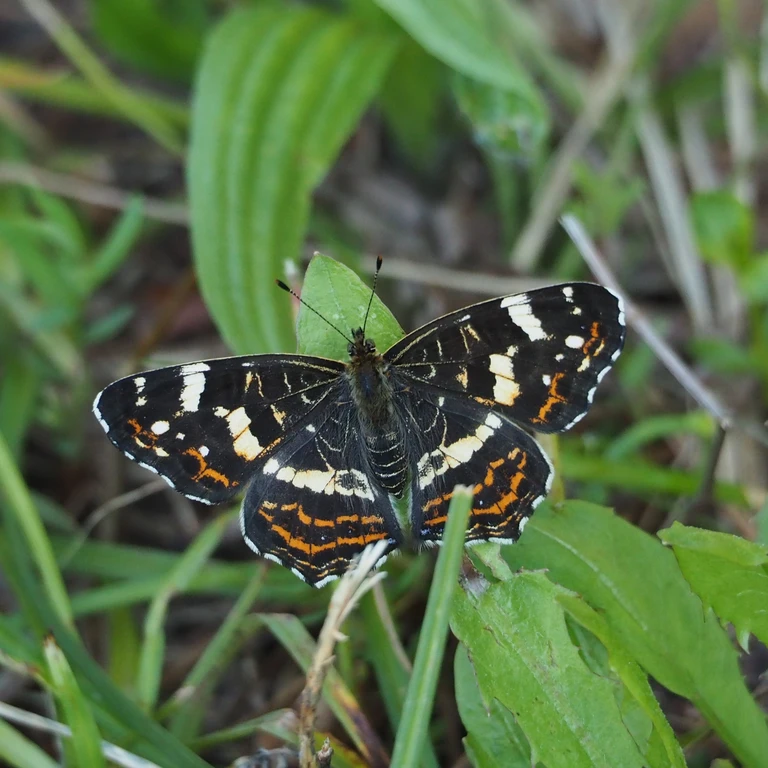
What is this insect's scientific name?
Araschnia levana
